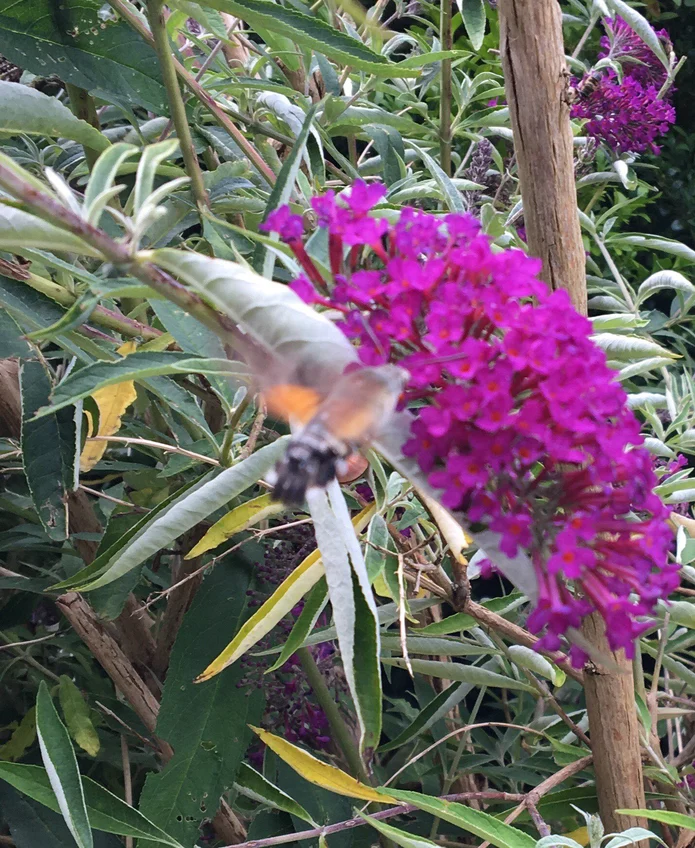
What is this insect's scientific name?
Macroglossum stellatarum
